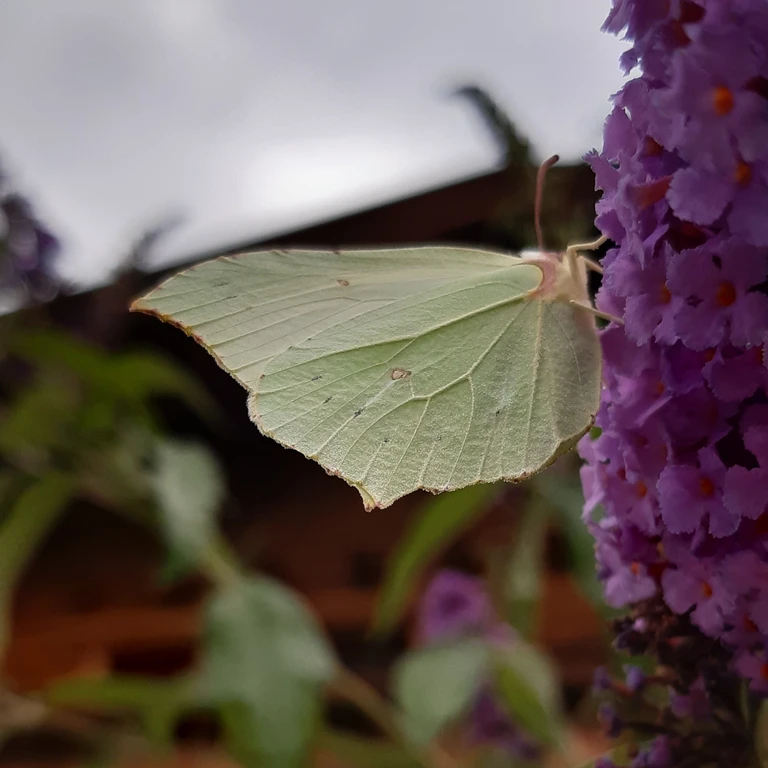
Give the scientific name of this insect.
Gonepteryx rhamni
